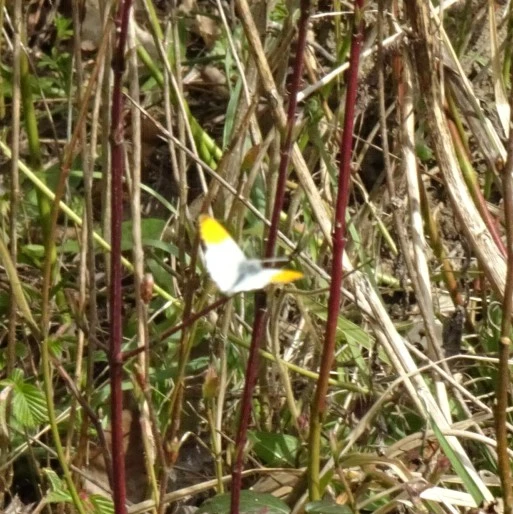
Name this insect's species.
Anthocharis cardamines
